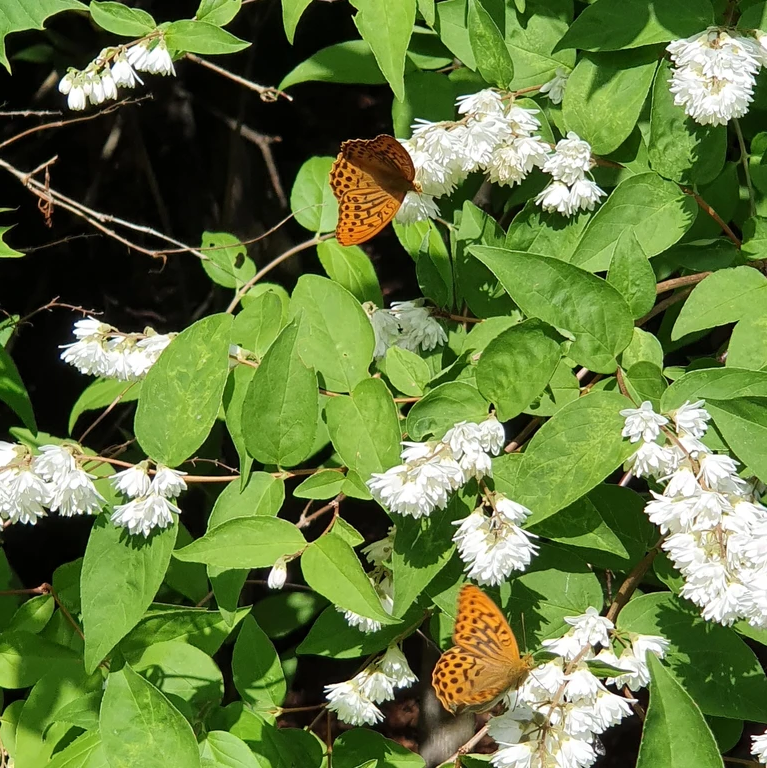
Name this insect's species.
Argynnis paphia
